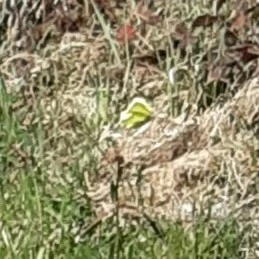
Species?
Gonepteryx rhamni
